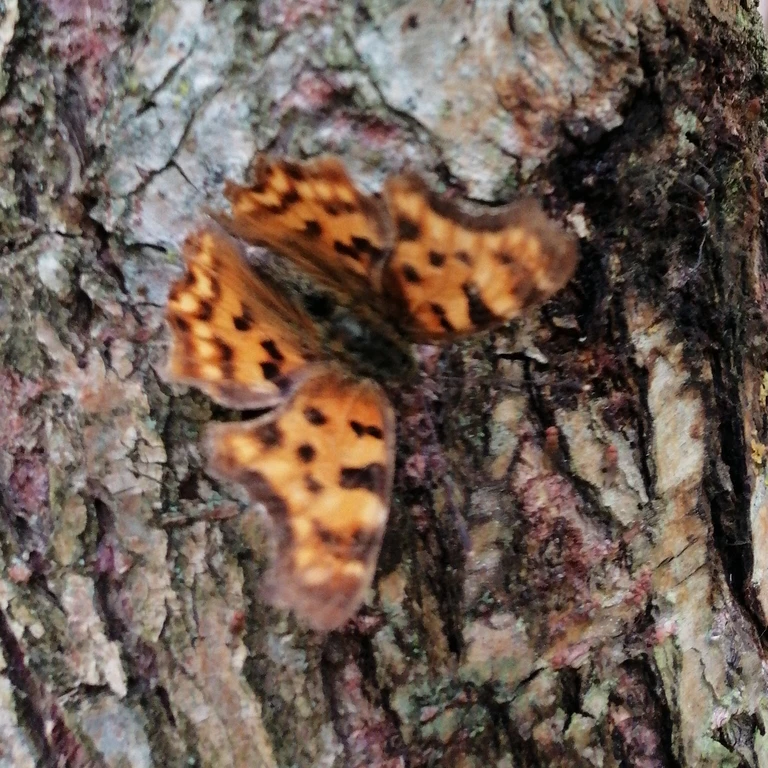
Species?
Polygonia c-album
